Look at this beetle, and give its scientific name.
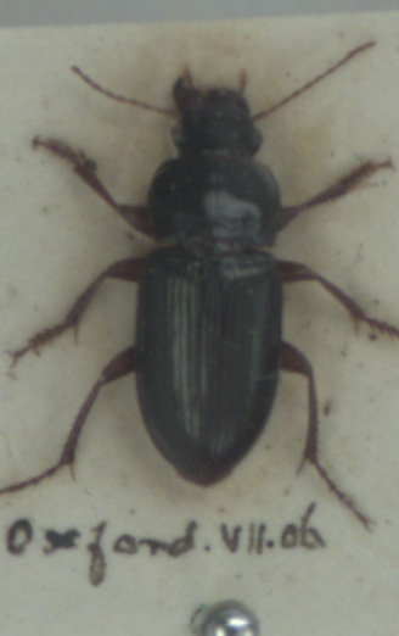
Harpalus smaragdinus
